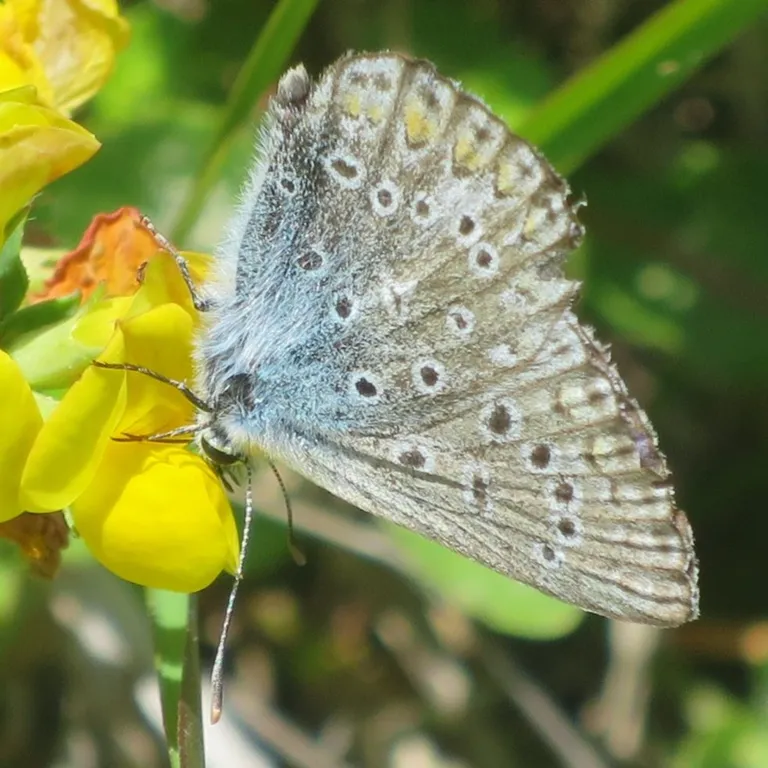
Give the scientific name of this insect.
Polyommatus icarus
